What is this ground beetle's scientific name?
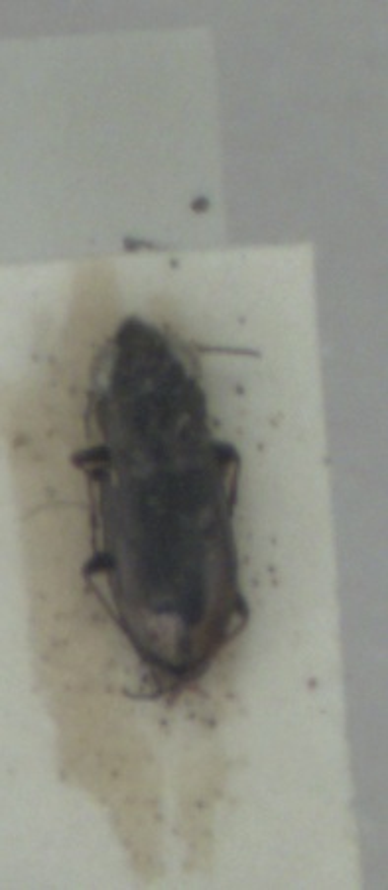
Notiophilus biguttatus
